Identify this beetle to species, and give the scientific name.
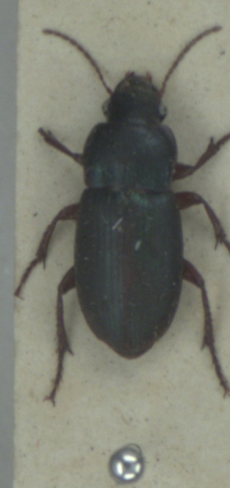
Harpalus affinis
